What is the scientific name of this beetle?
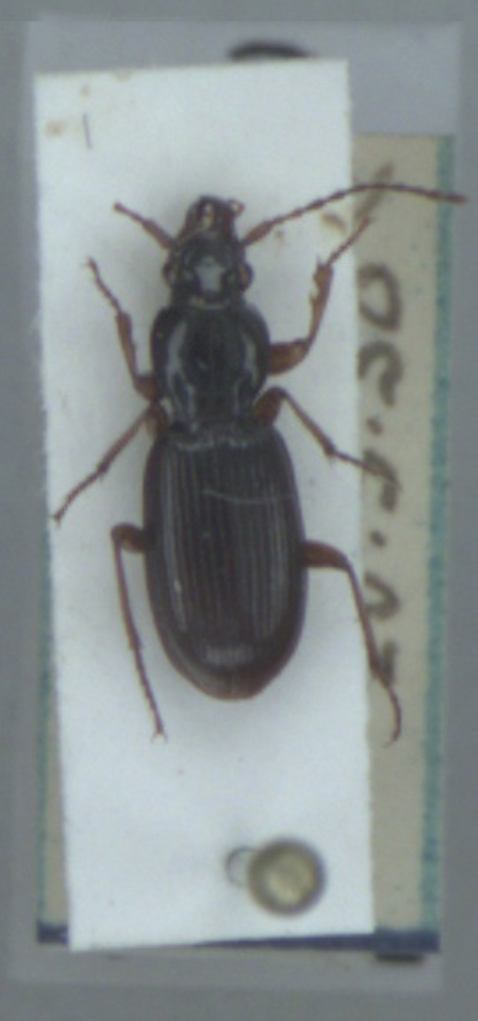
Stomis pumicatus
